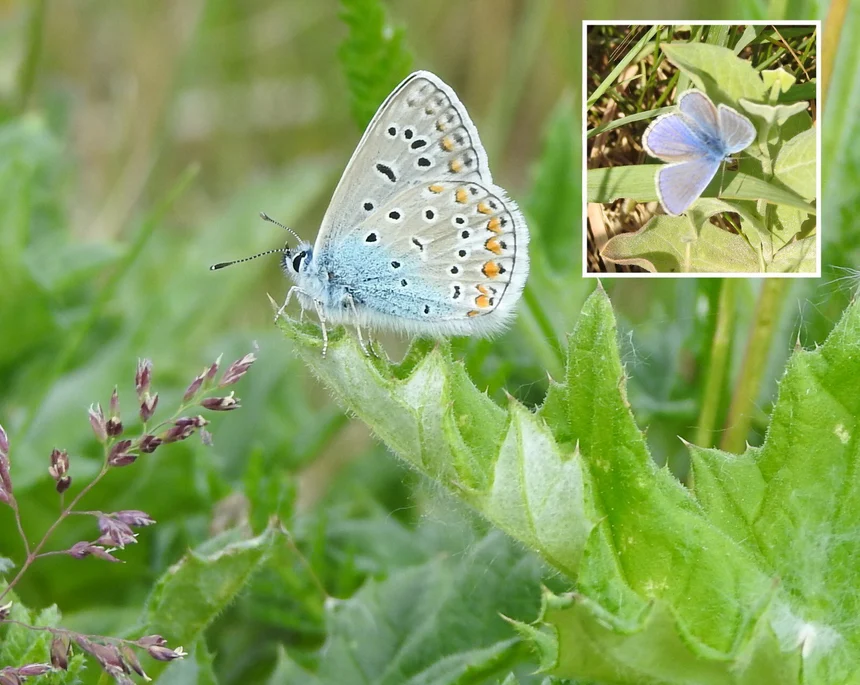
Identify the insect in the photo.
Polyommatus icarus
